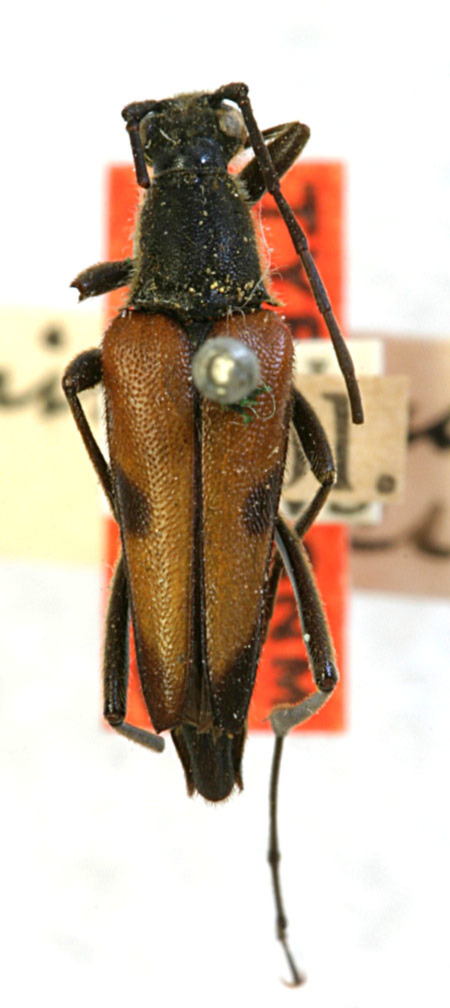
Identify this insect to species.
Strangalia minuscula (also Leptura propinqua)
